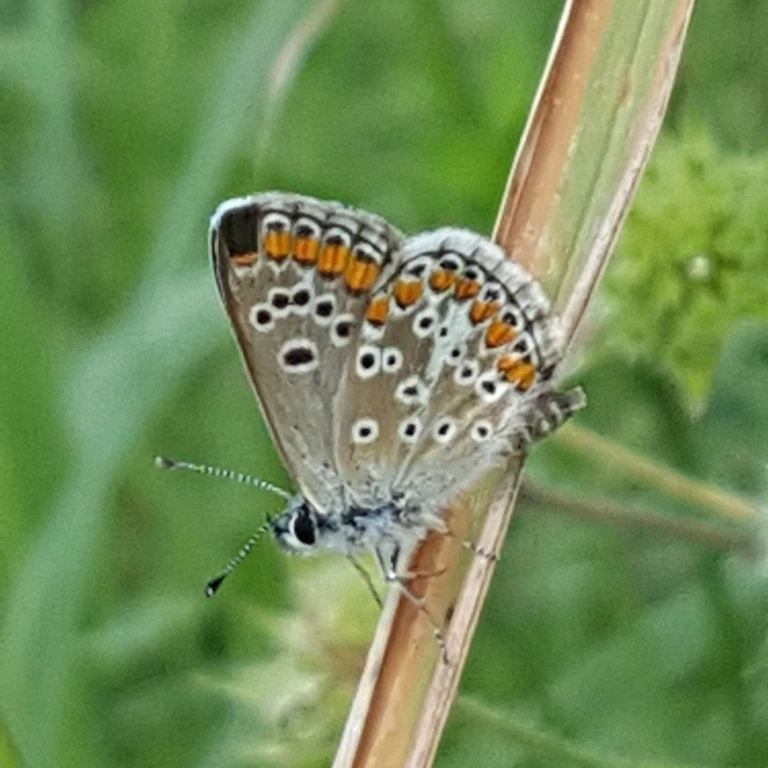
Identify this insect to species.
Aricia agestis/artaxerxes
